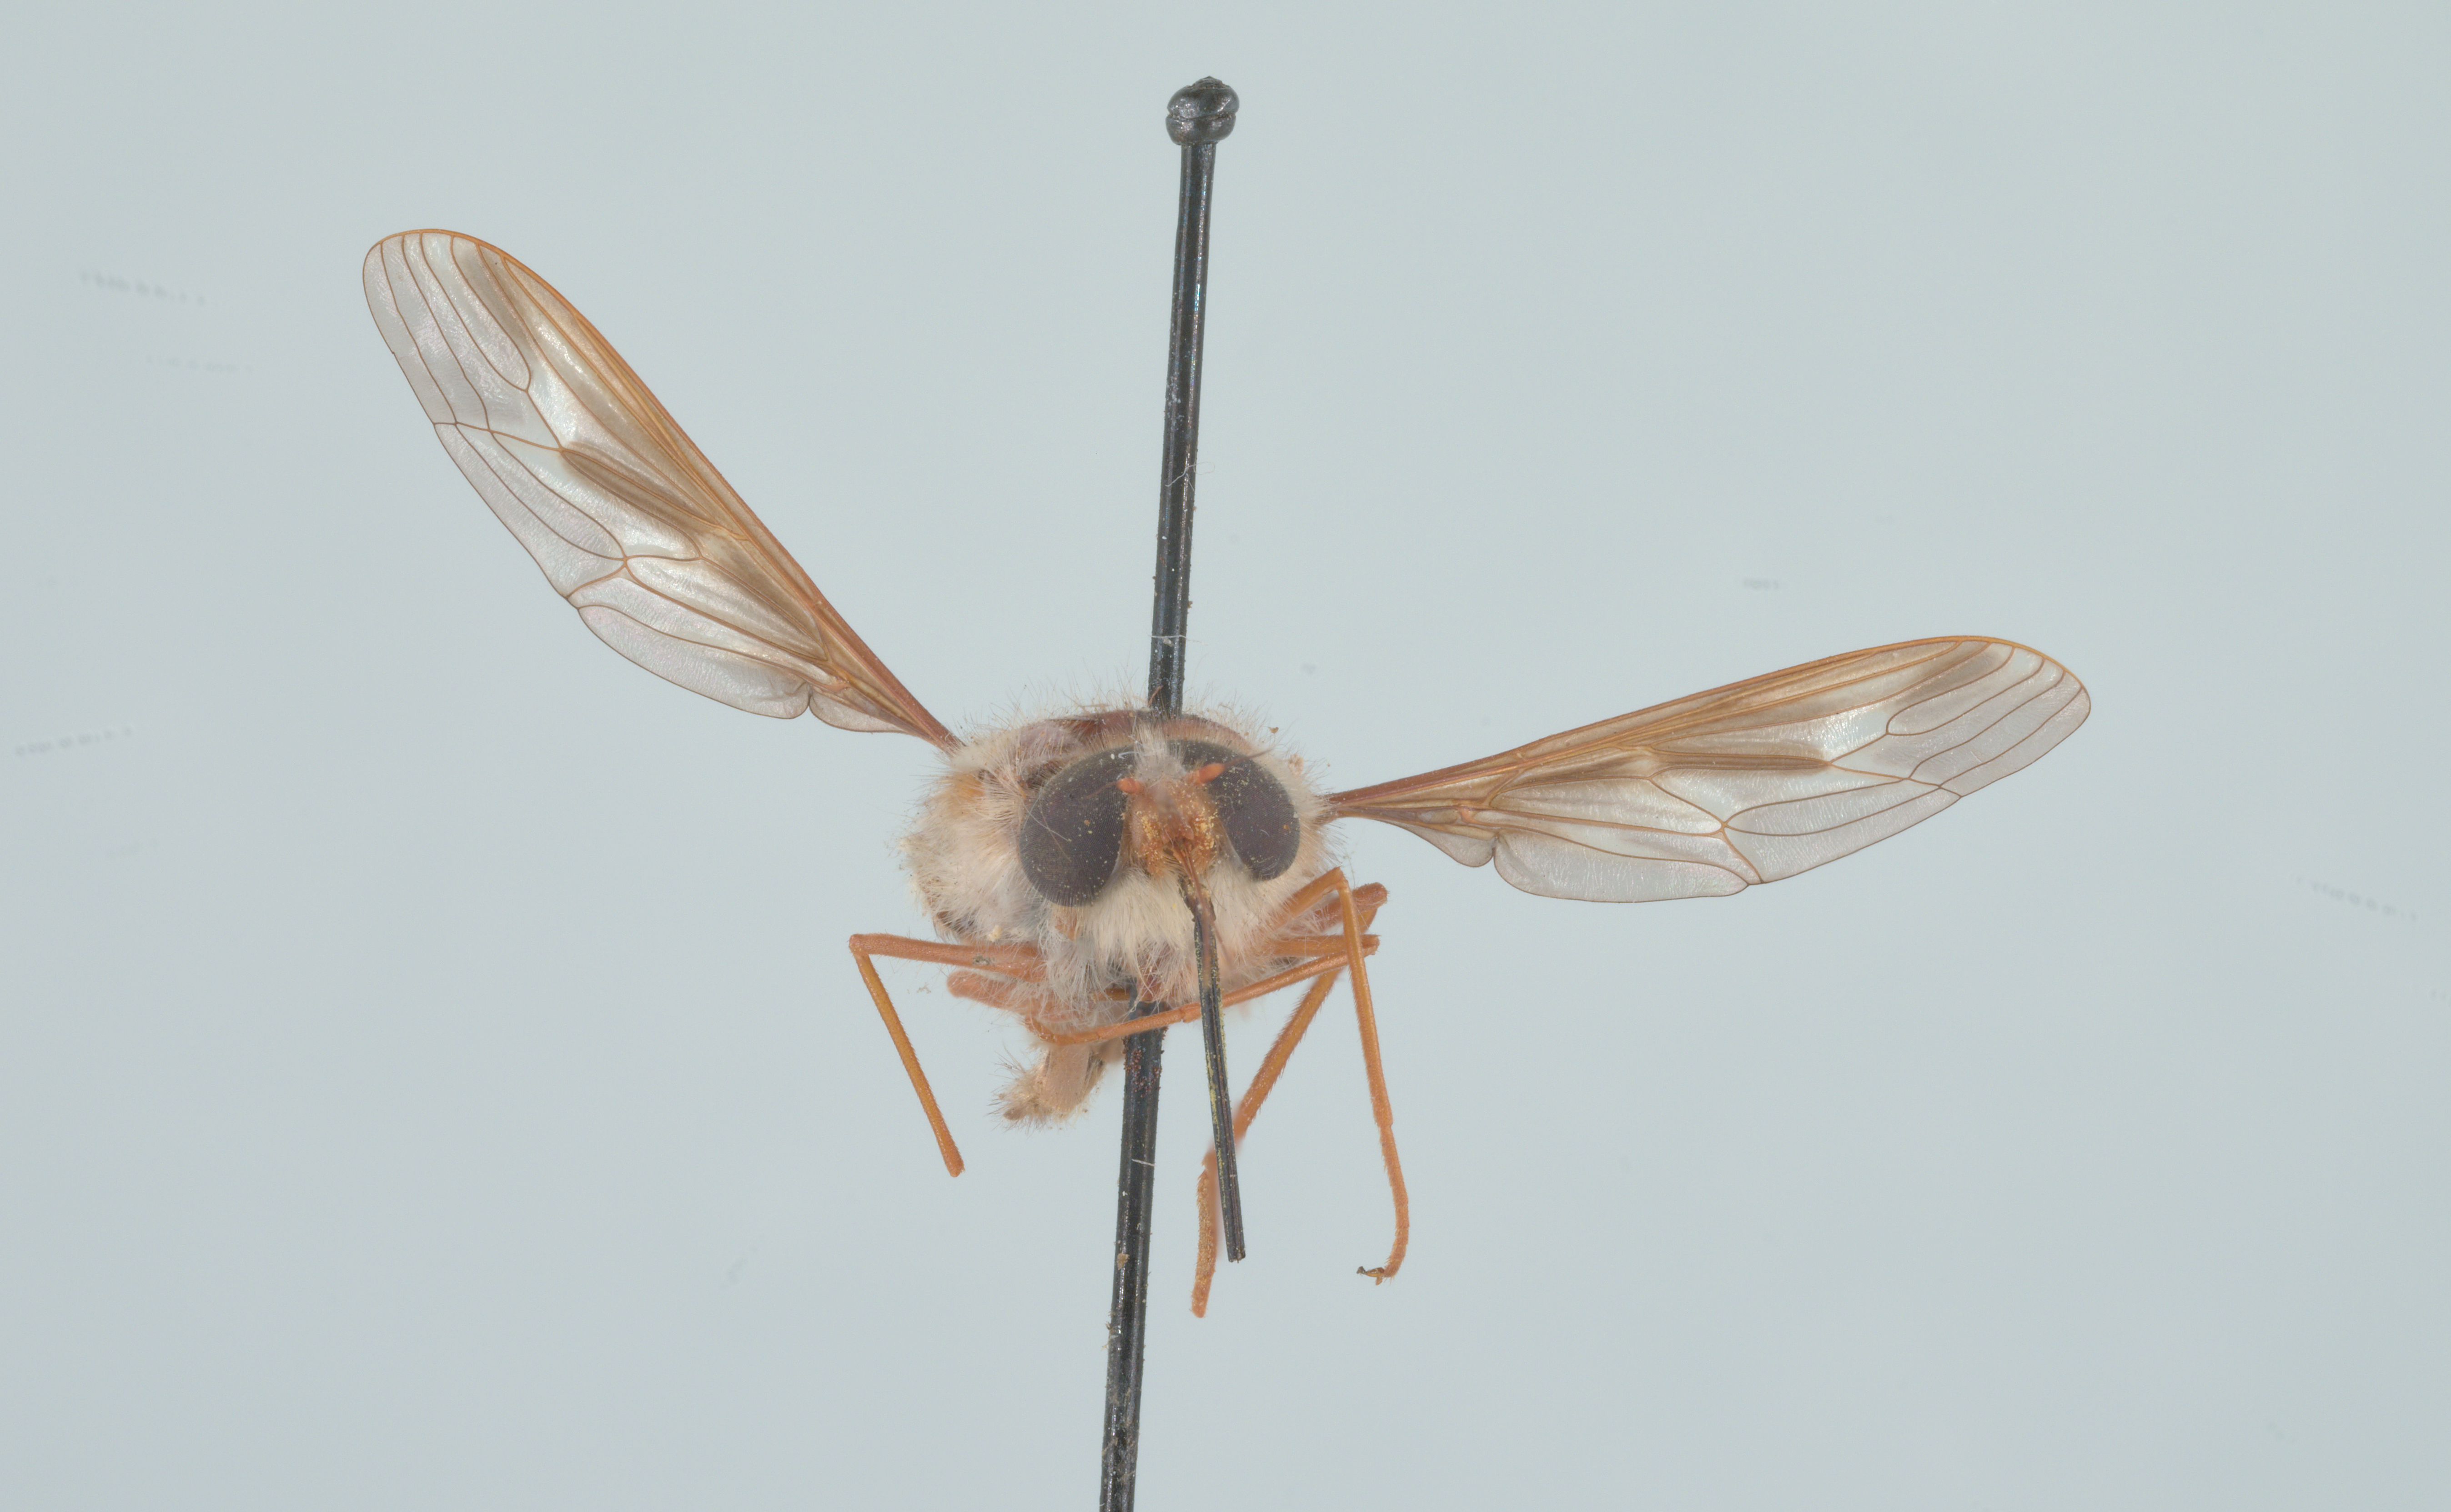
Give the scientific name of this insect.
Hirmoneura nubipennis (also Trichophthalma nubipennis)
